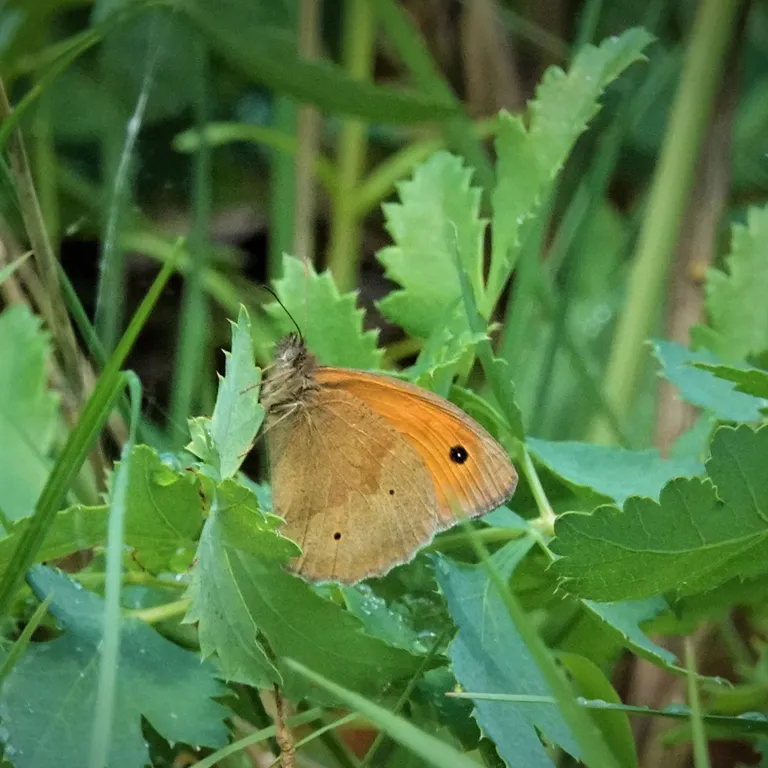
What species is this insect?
Maniola jurtina
